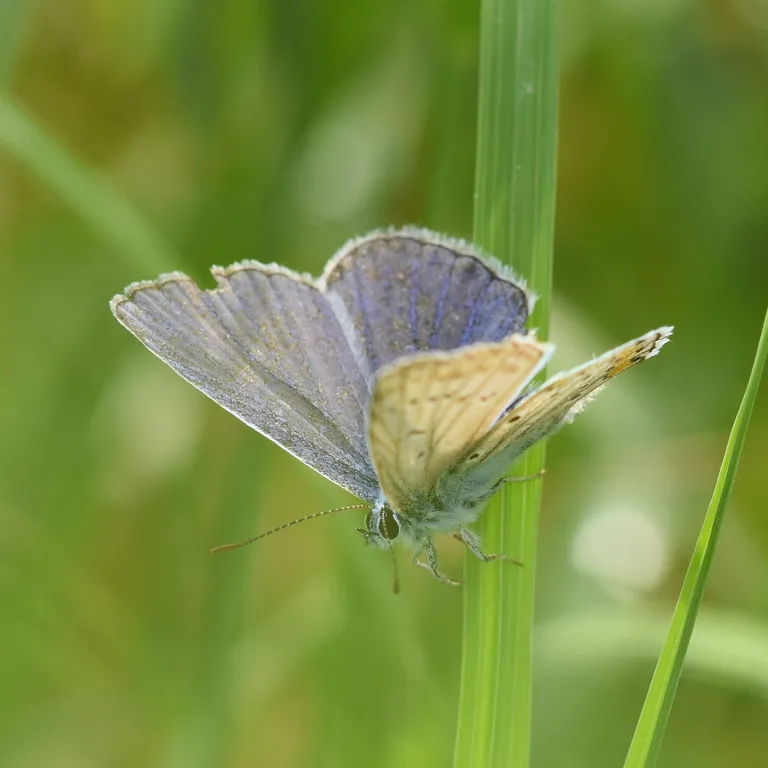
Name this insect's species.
Polyommatus icarus
